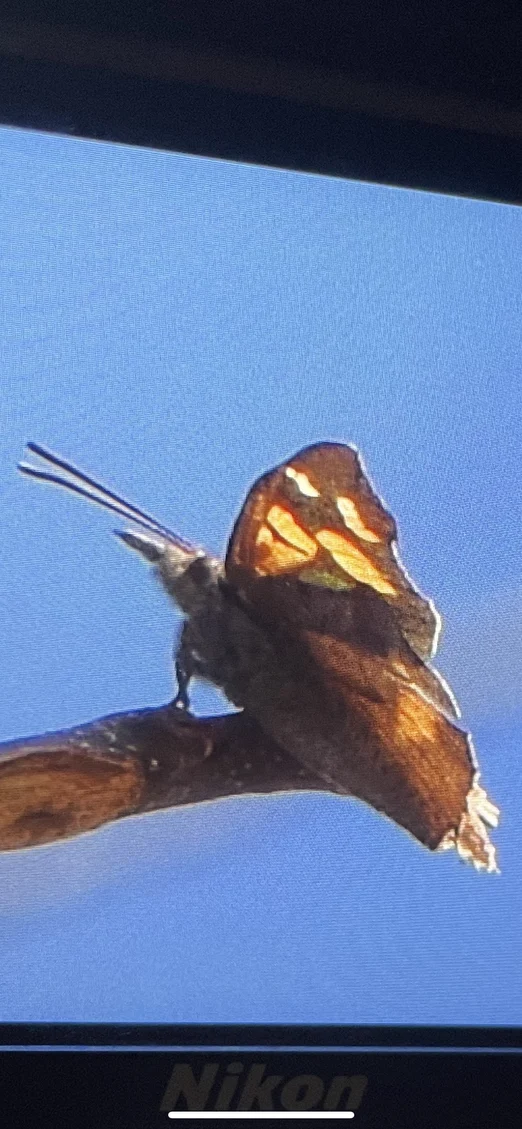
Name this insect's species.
Libythea celtis
